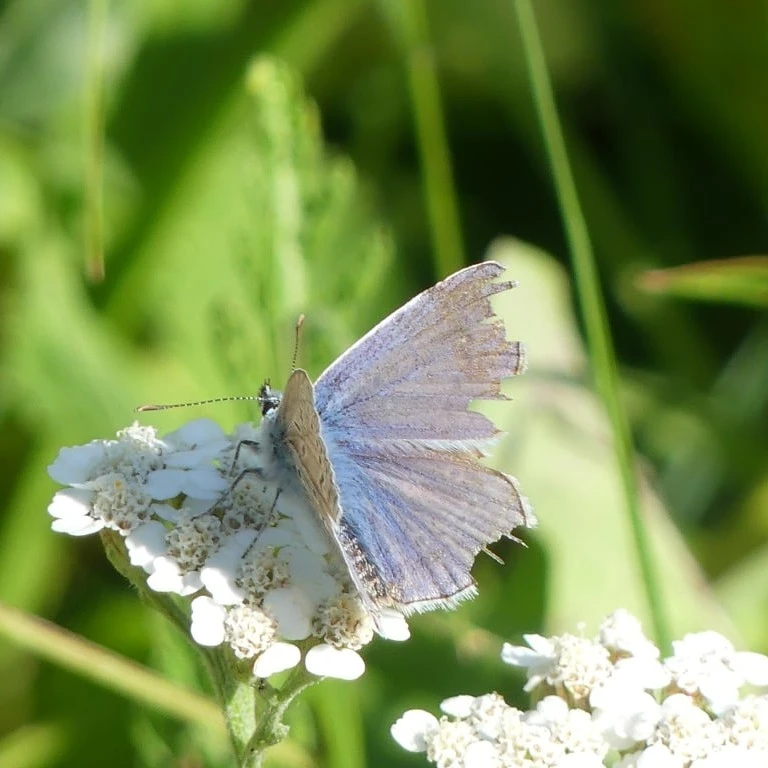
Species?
Polyommatus icarus
